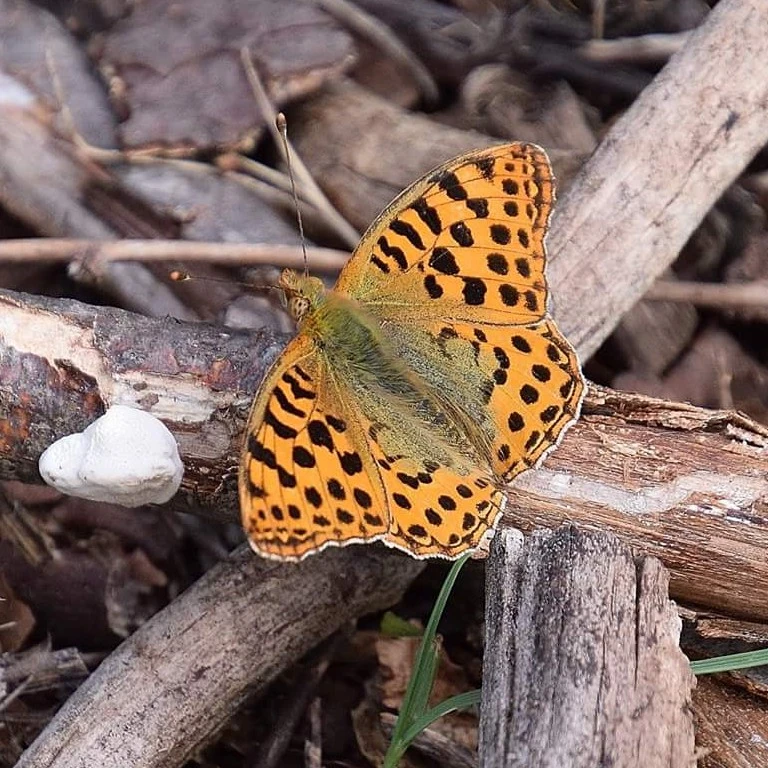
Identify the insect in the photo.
Issoria lathonia
